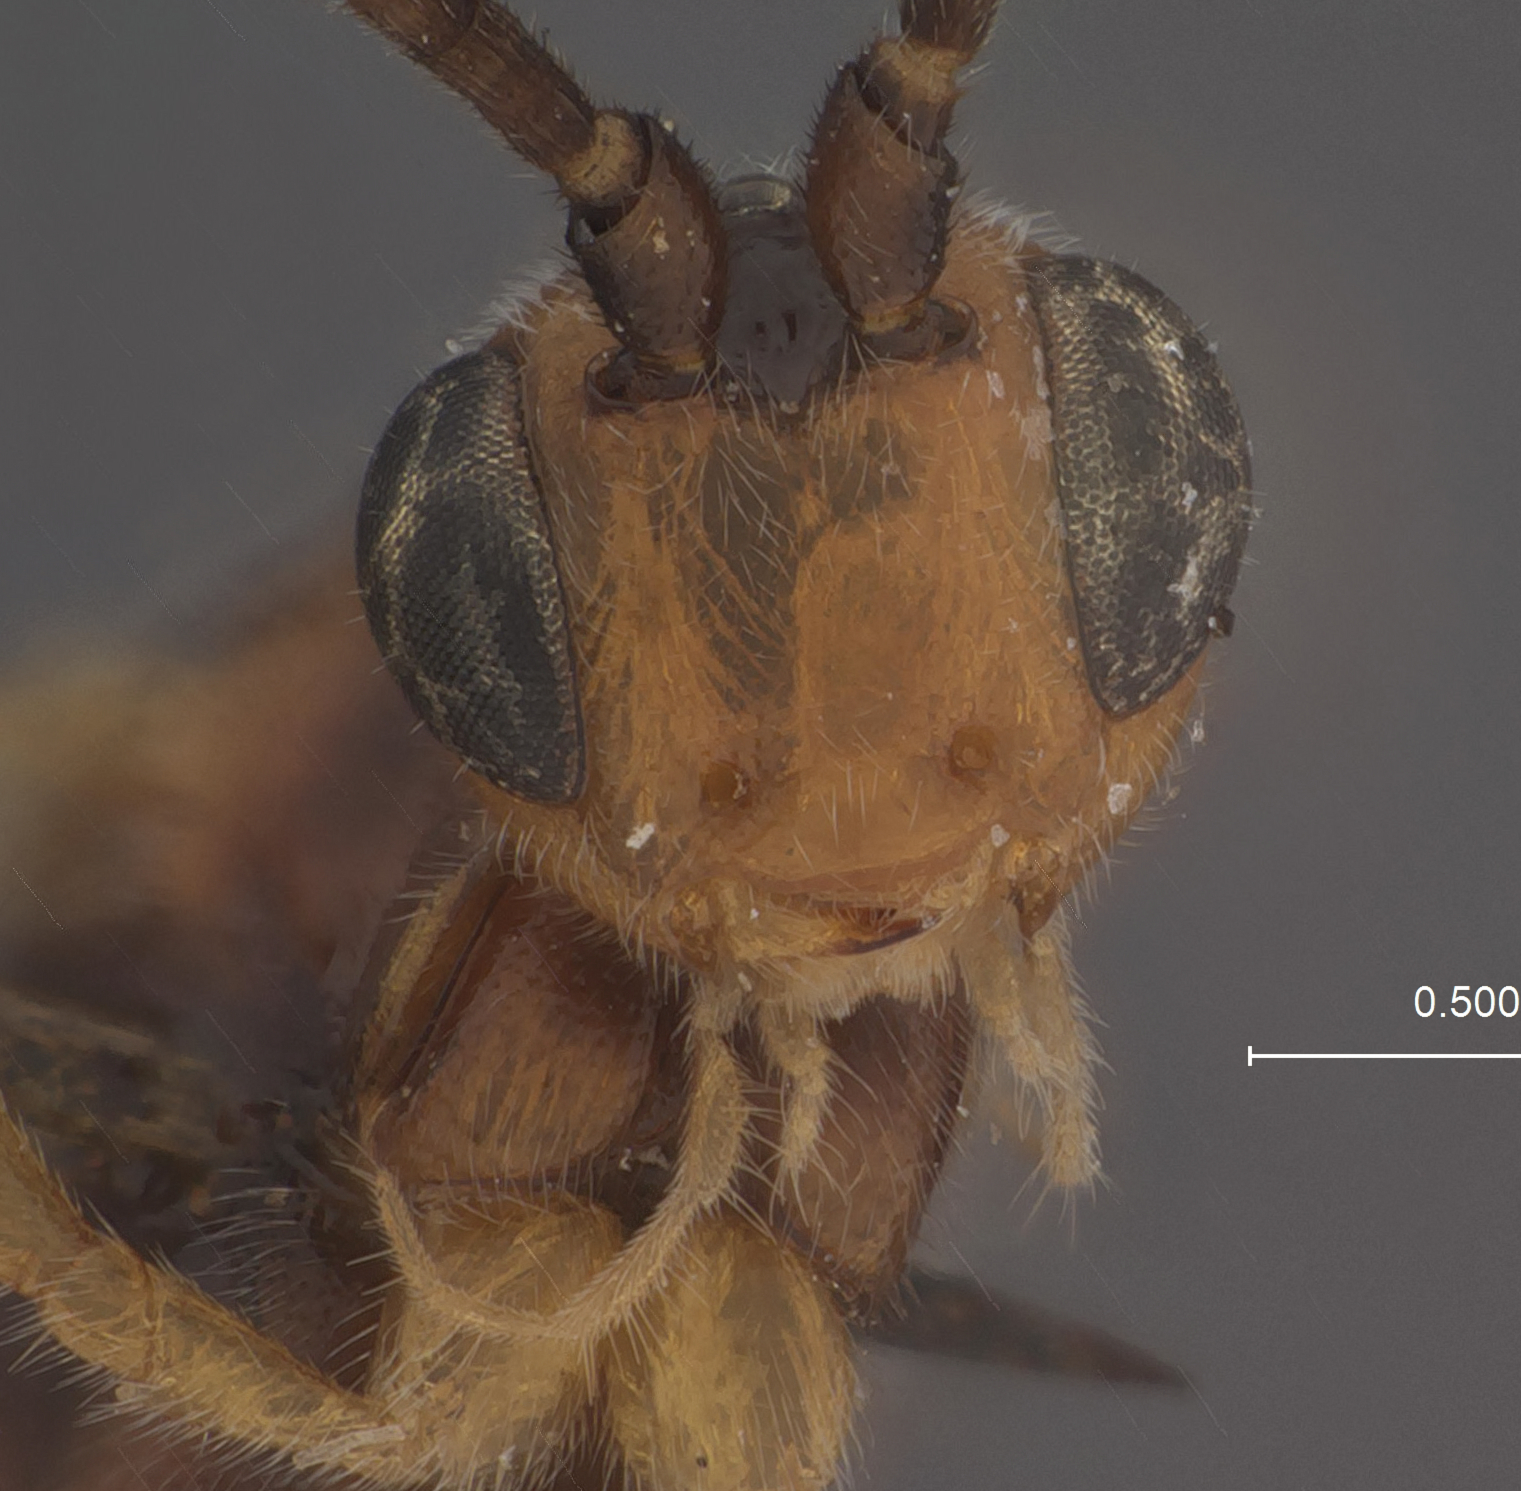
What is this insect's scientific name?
Orgilus melissopi
